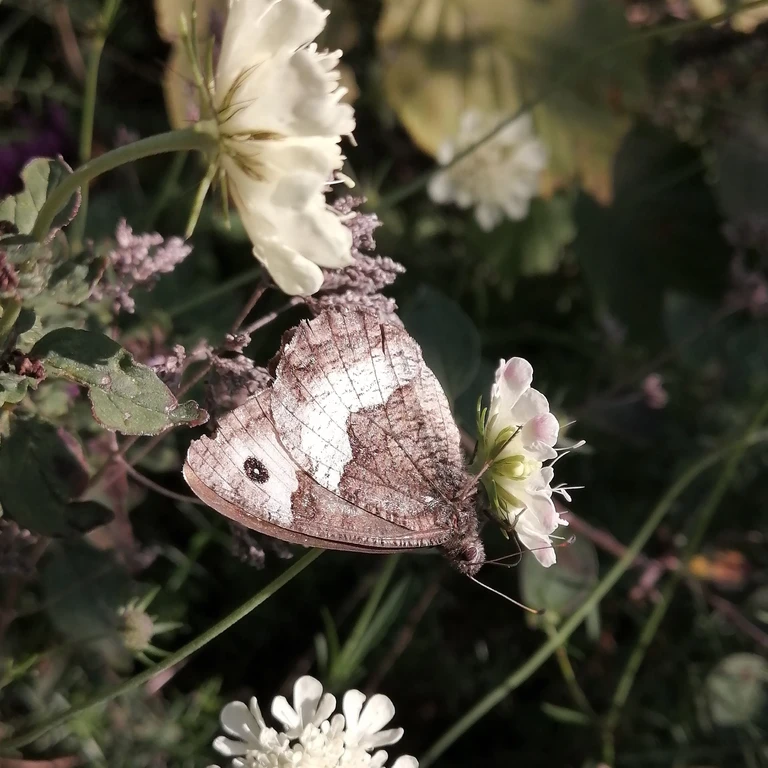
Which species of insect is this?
Hipparchia alcyone
